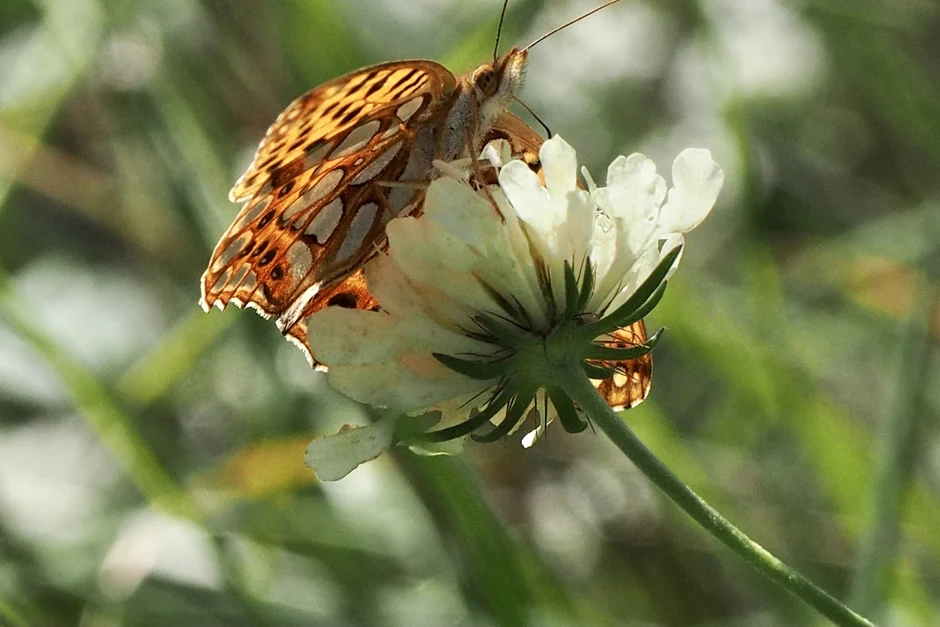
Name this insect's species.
Issoria lathonia
